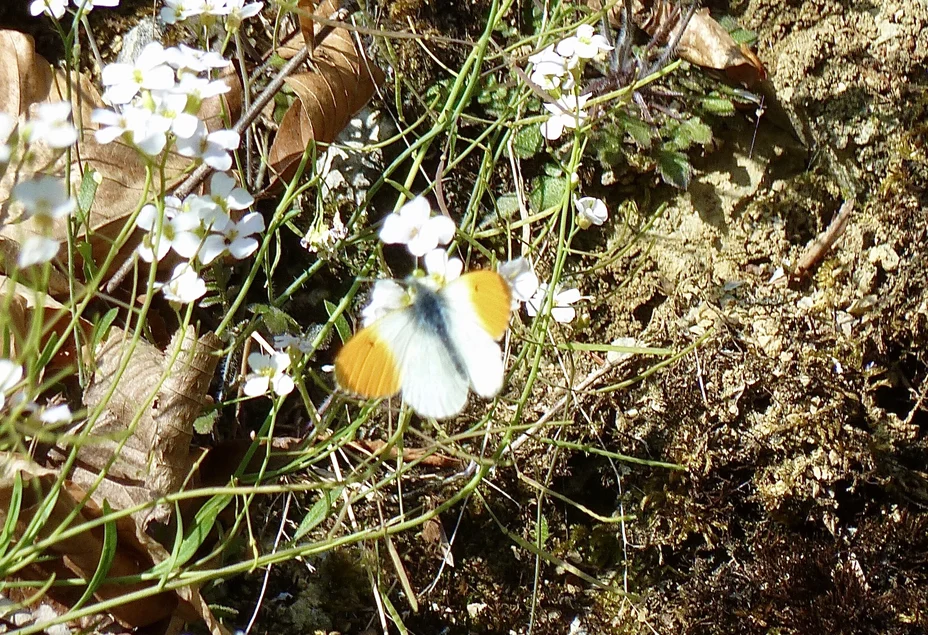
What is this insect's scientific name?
Anthocharis cardamines
